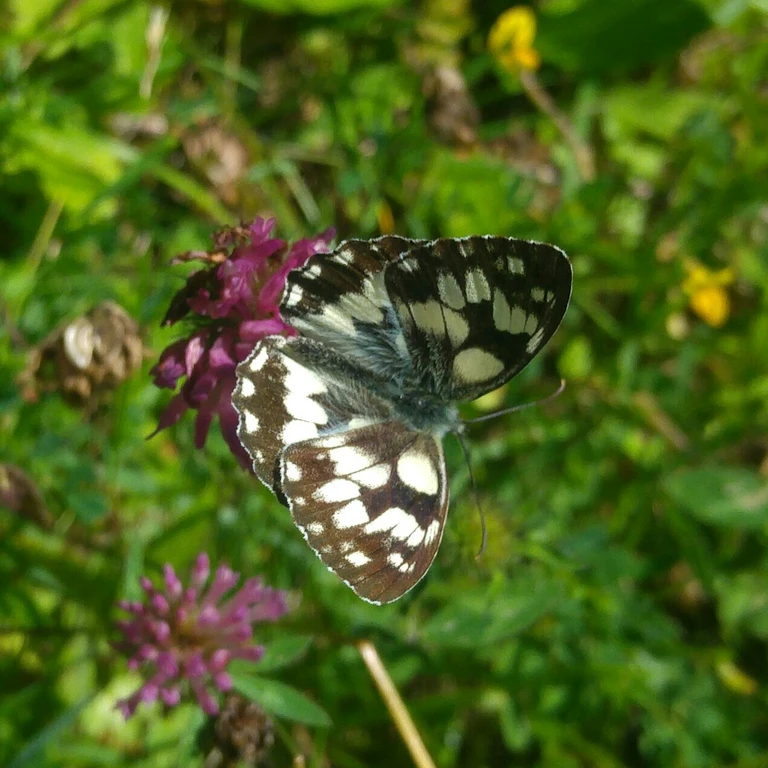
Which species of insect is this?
Melanargia galathea
